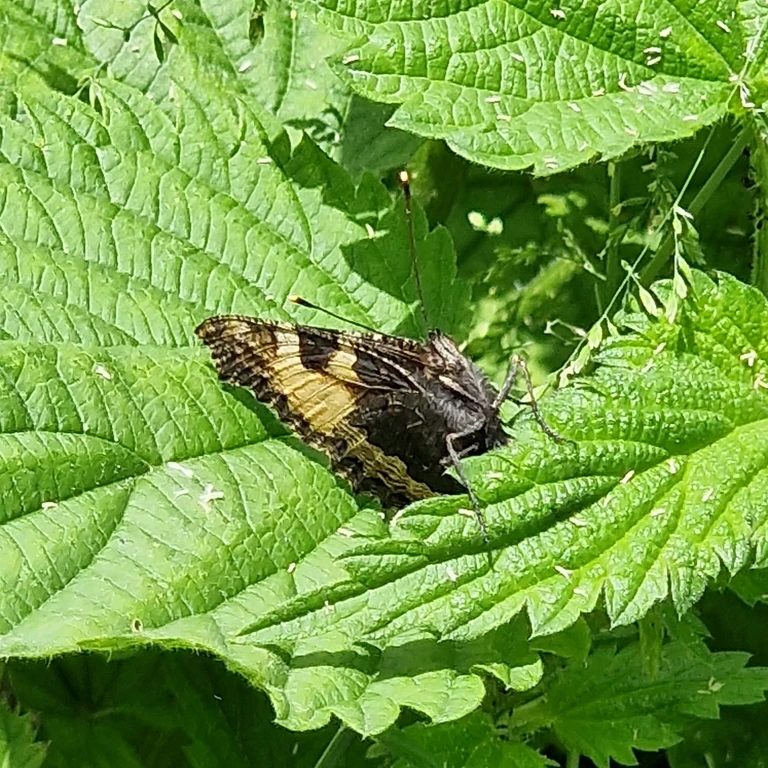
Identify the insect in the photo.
Aglais urticae
